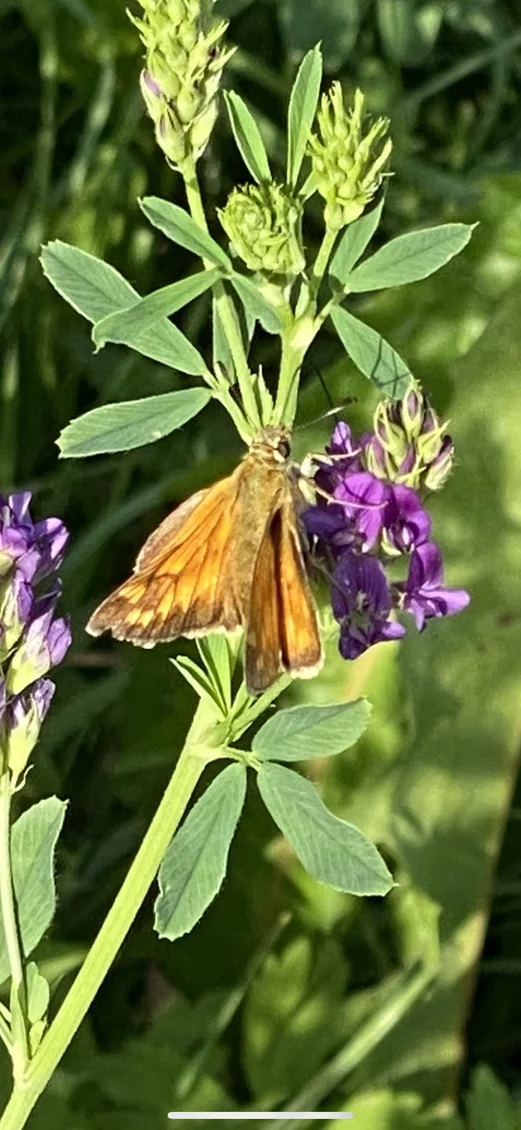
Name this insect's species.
Ochlodes sylvanus (also Ochlodes venata)
